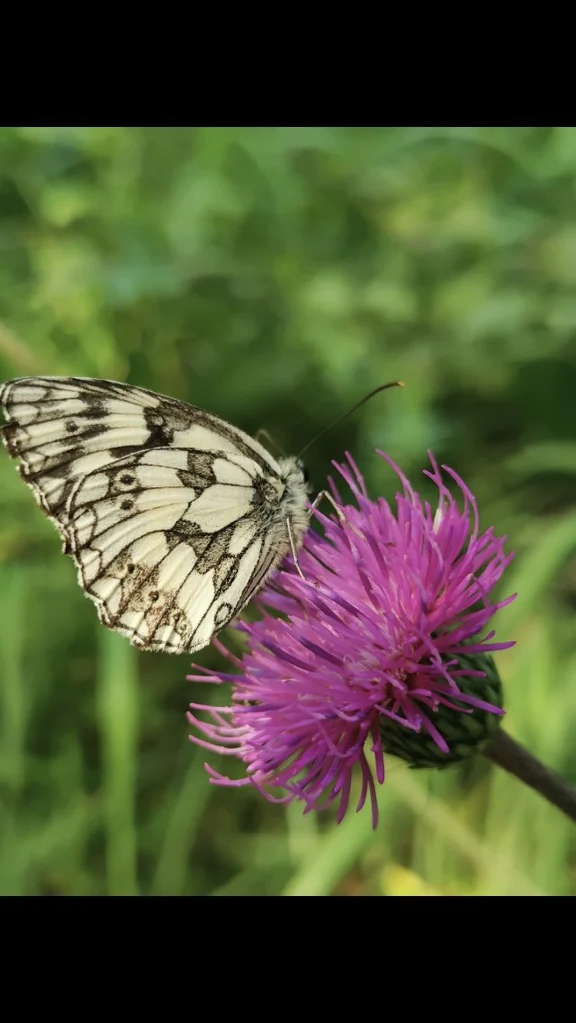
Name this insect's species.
Melanargia galathea
